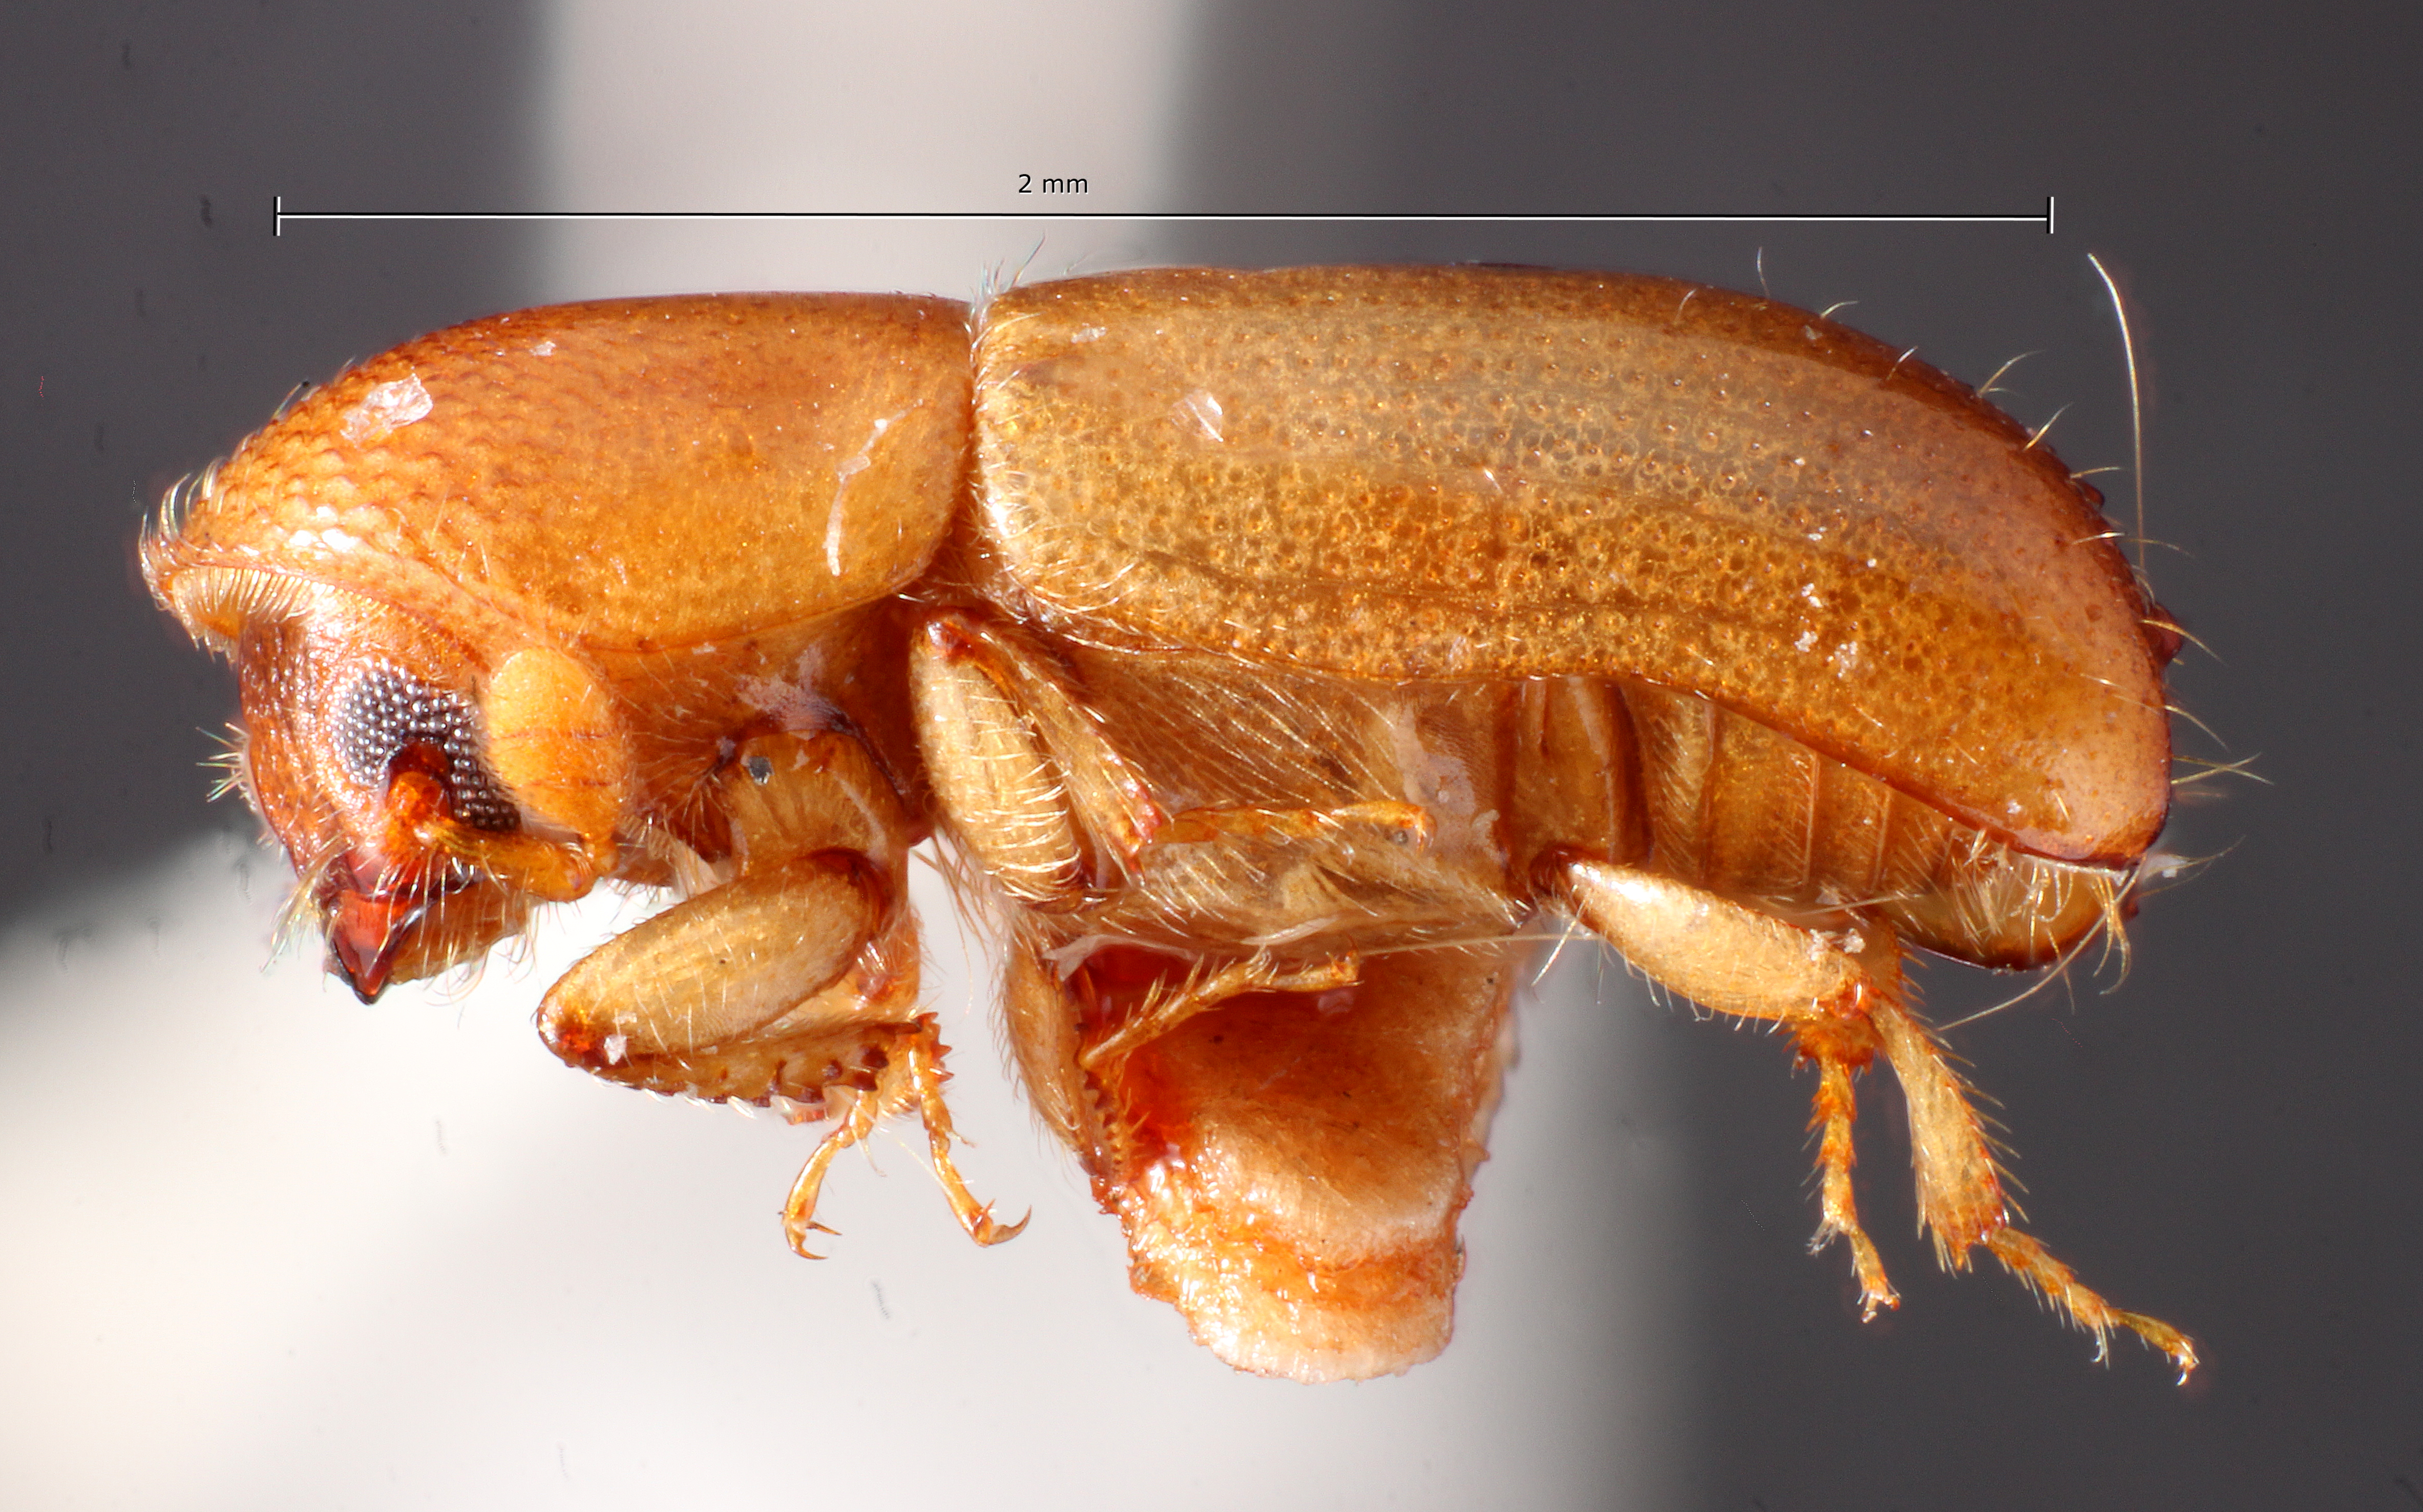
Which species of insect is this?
Monarthrum dentifrons
